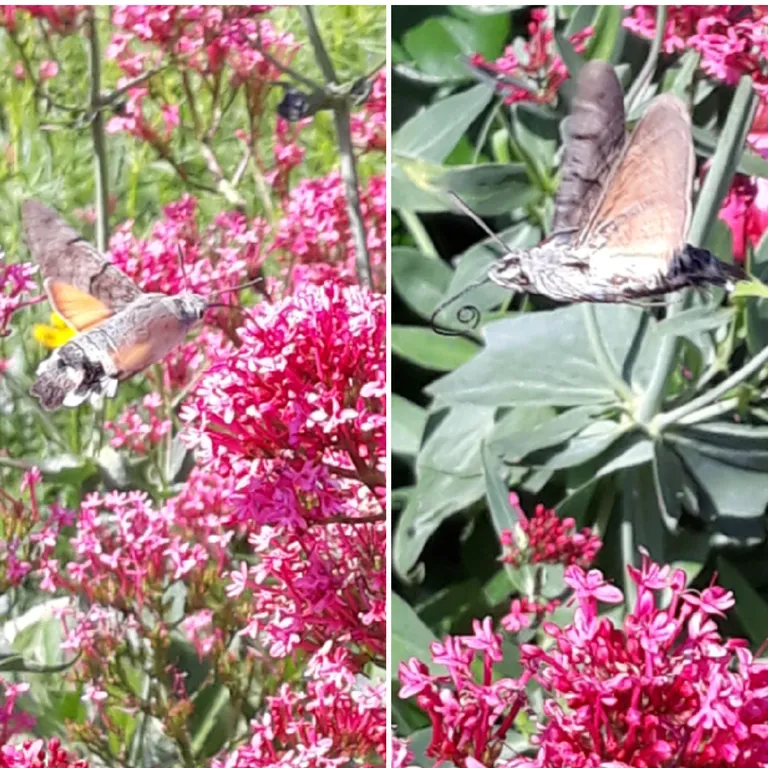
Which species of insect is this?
Macroglossum stellatarum
